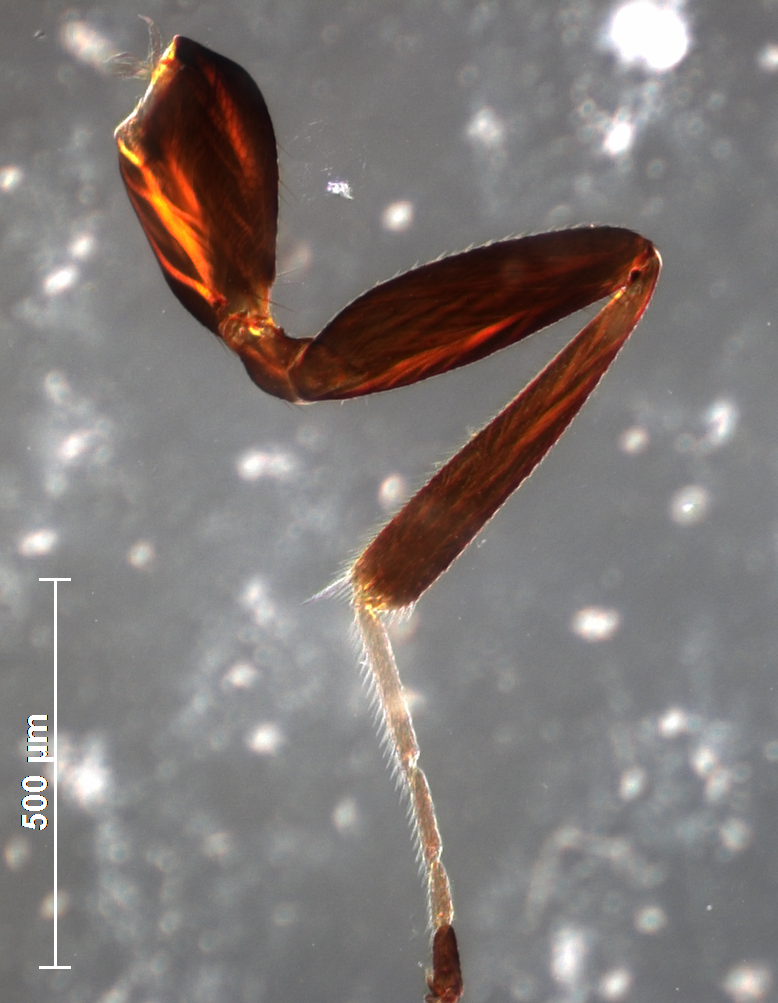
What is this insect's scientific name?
Euderus carpomyiae
